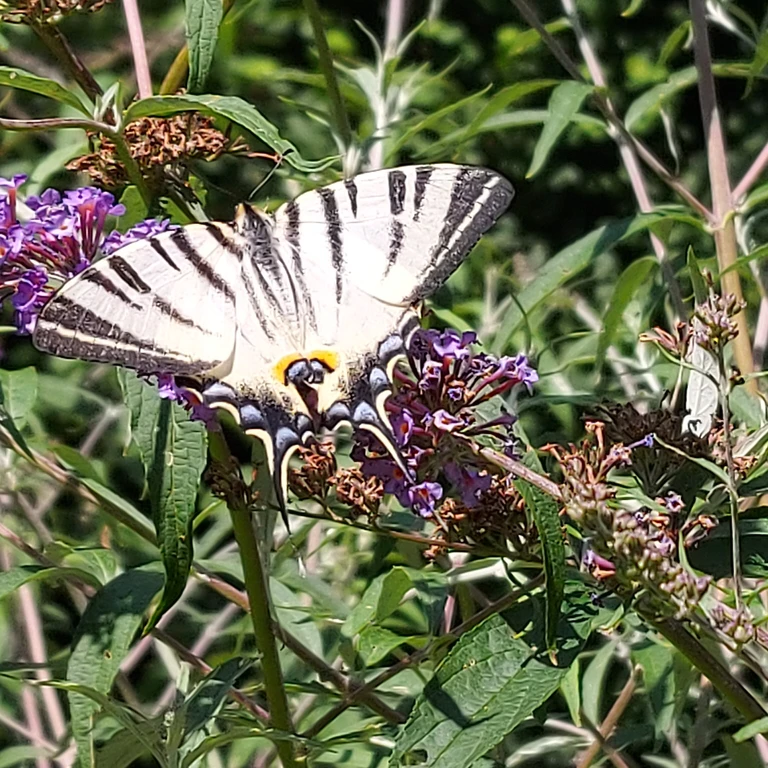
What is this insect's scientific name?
Iphiclides podalirius
